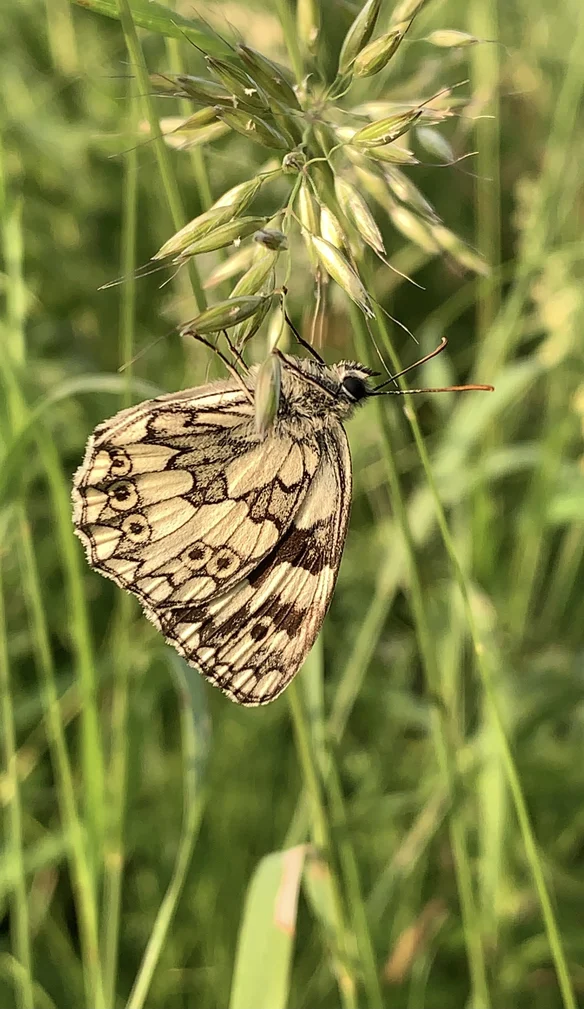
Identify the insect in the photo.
Melanargia galathea
